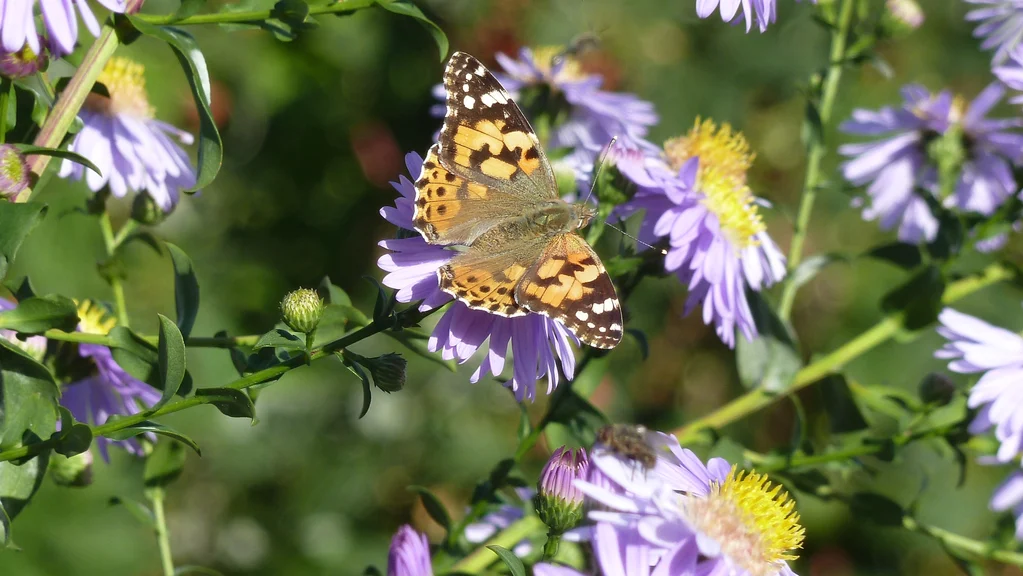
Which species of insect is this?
Vanessa cardui
